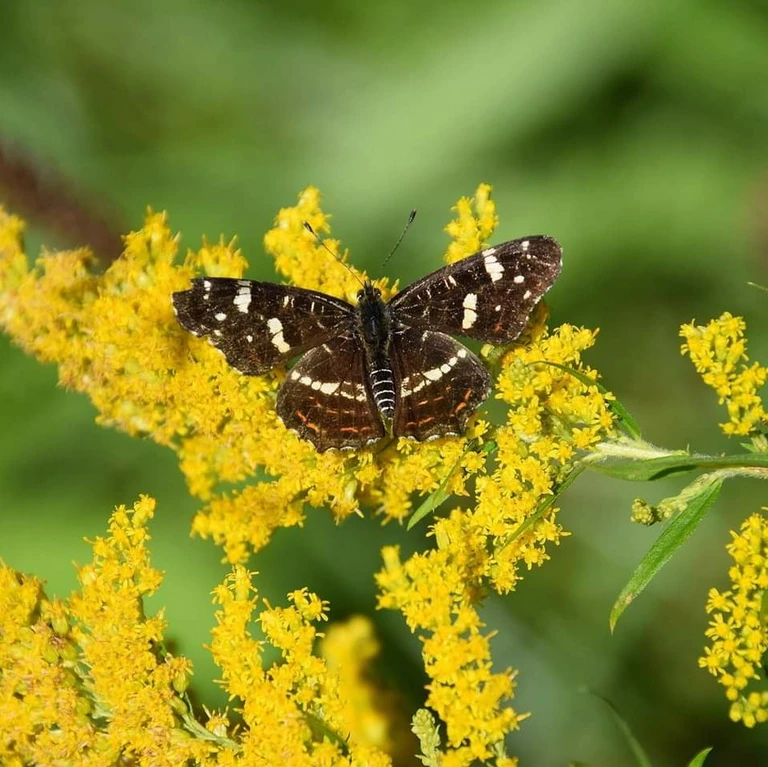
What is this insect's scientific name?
Araschnia levana
